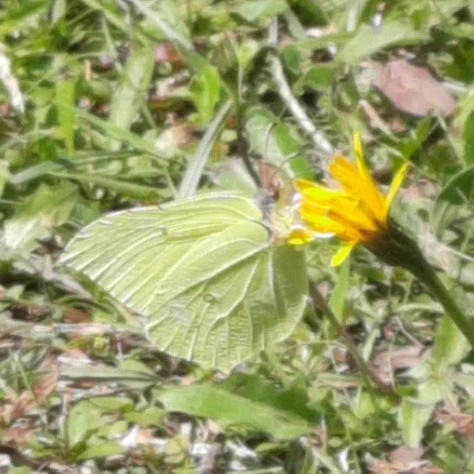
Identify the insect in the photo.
Gonepteryx rhamni
